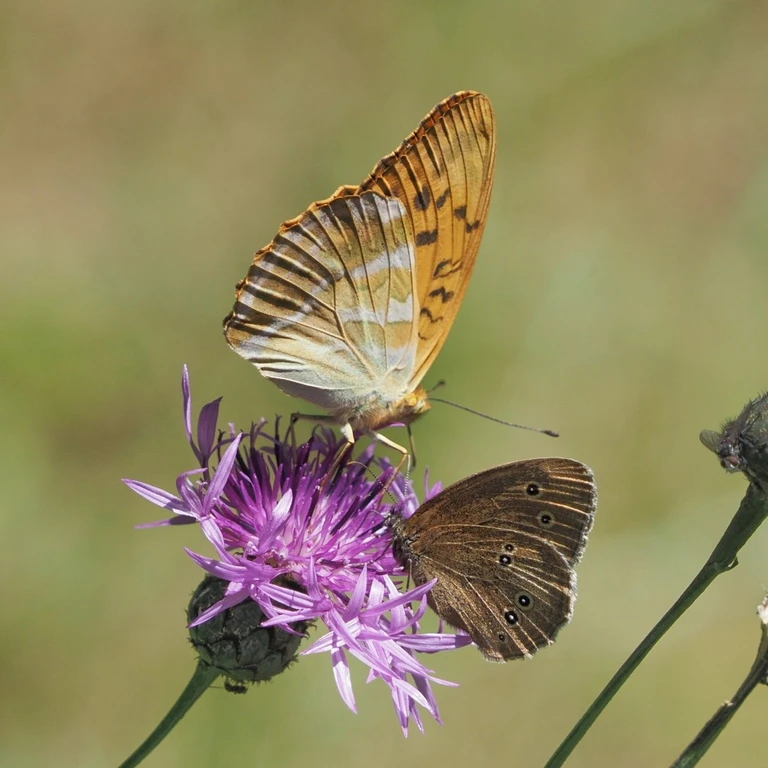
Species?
Argynnis paphia
